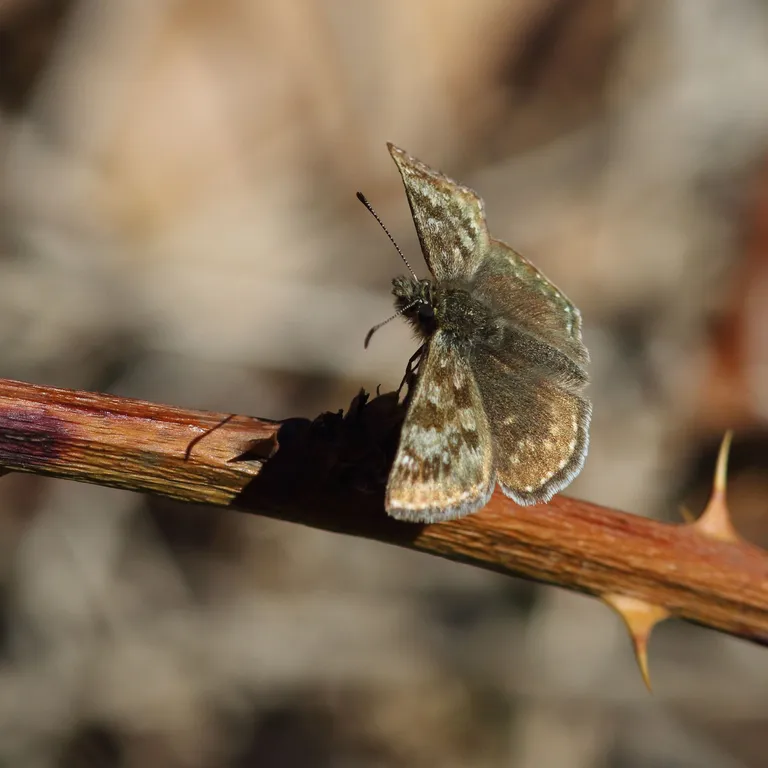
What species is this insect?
Erynnis tages
